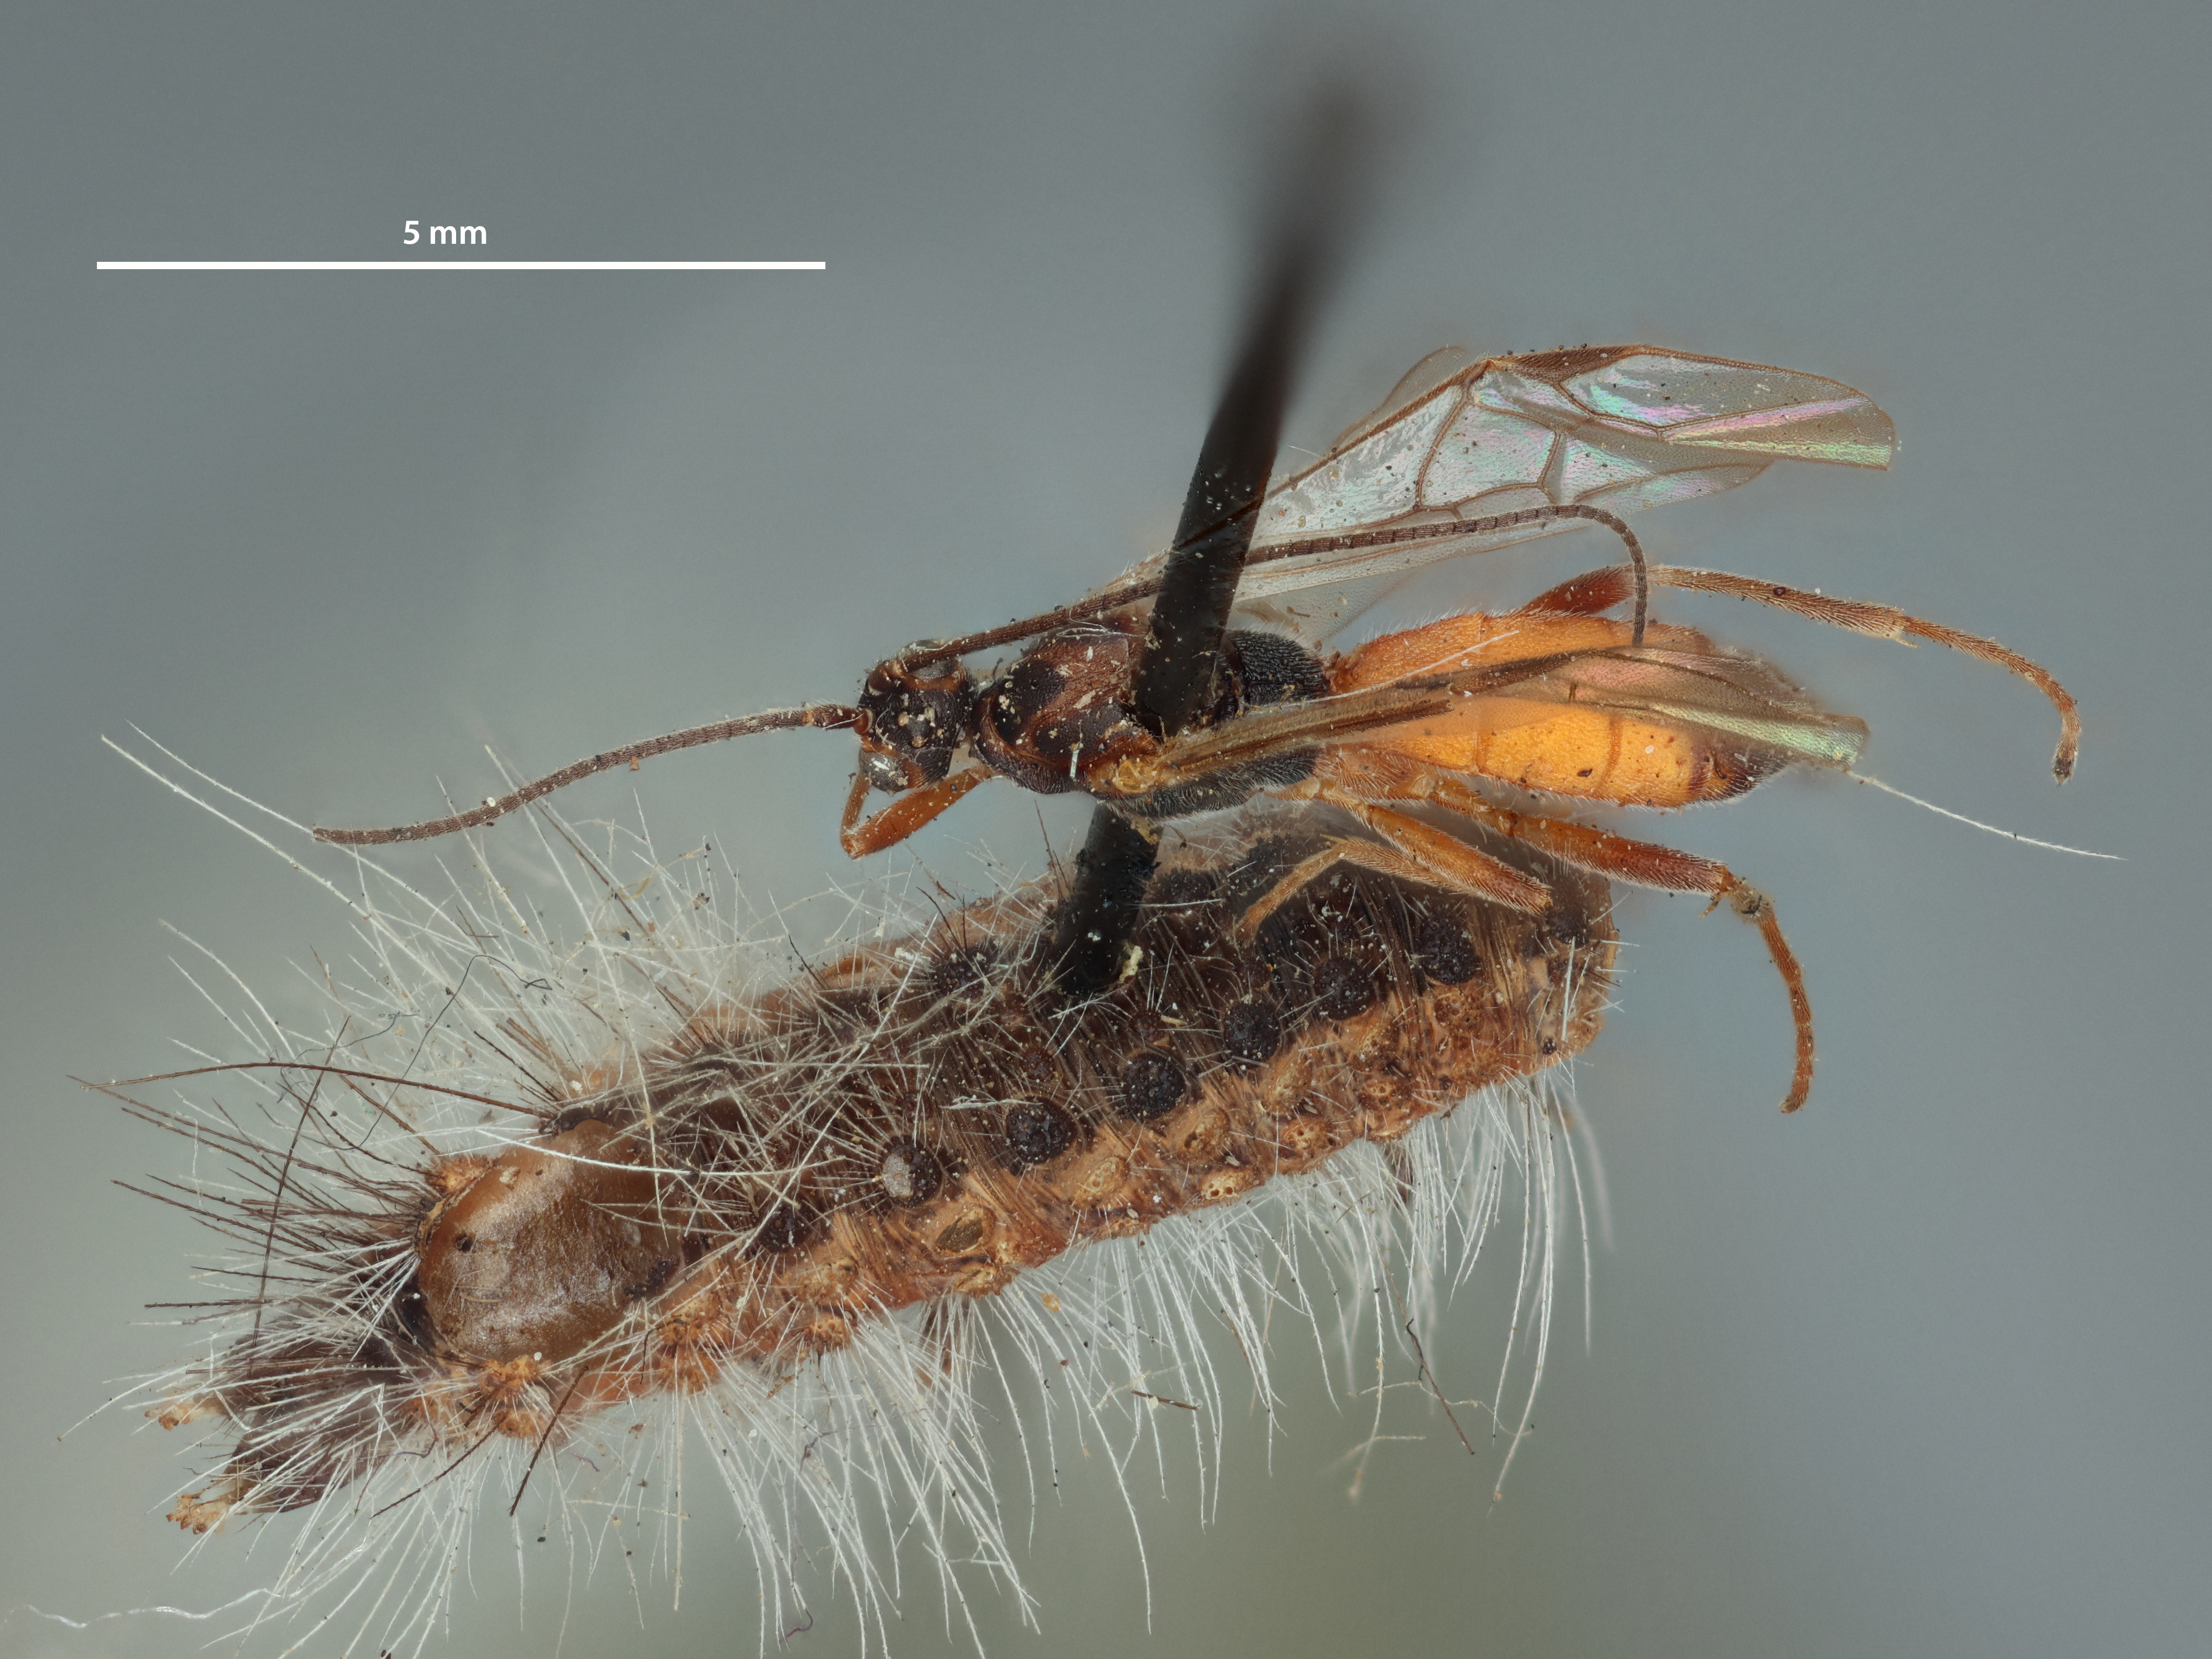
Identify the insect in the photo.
Rogas hyphantriae
